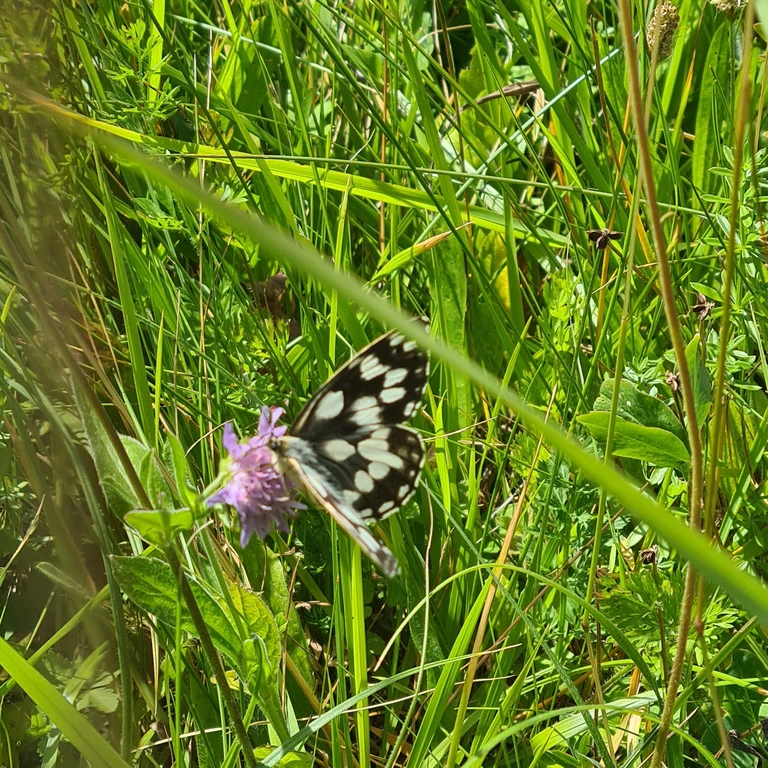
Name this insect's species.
Melanargia galathea
